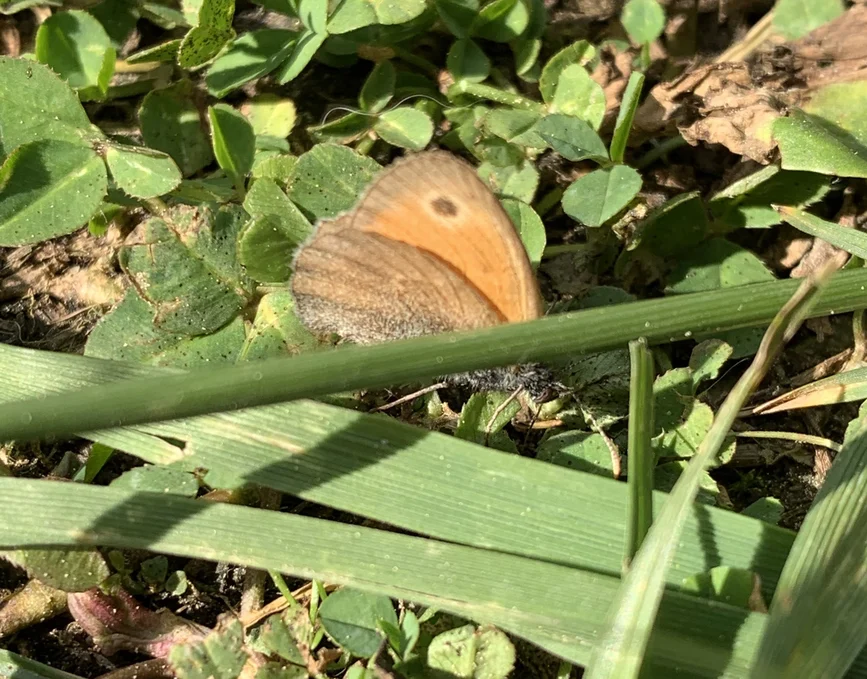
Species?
Coenonympha pamphilus
